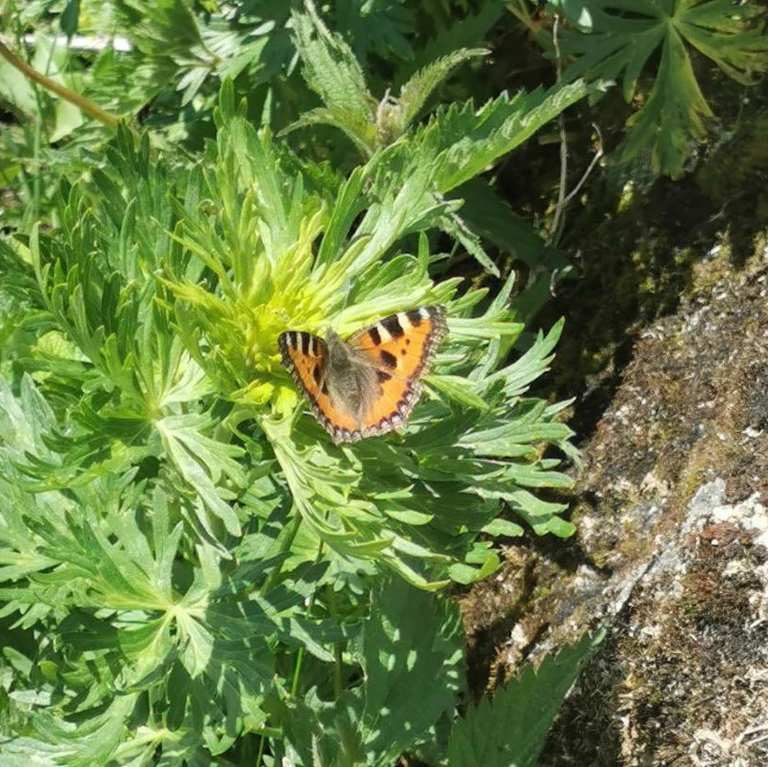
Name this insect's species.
Aglais urticae
